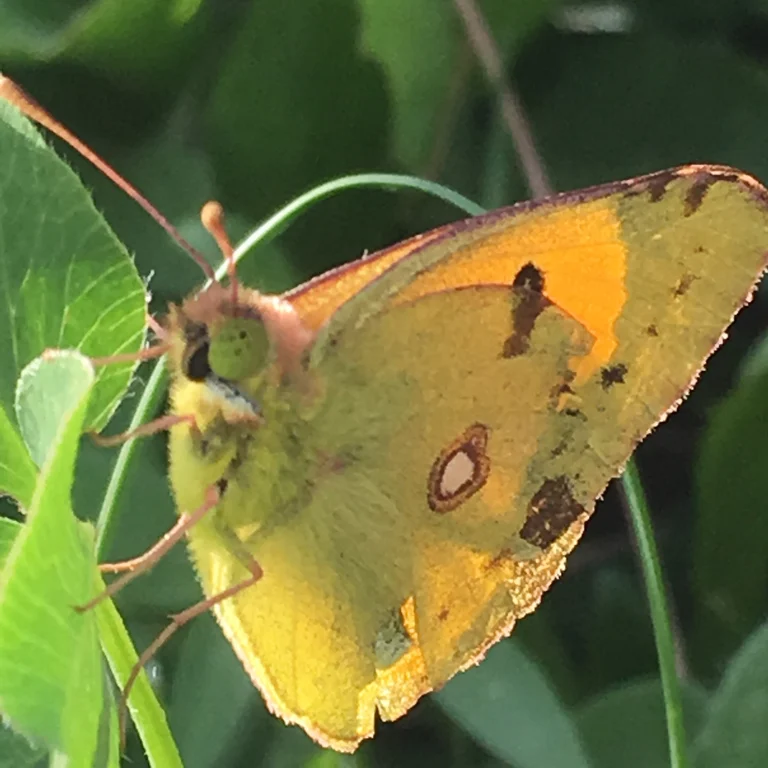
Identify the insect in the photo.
Colias croceus
